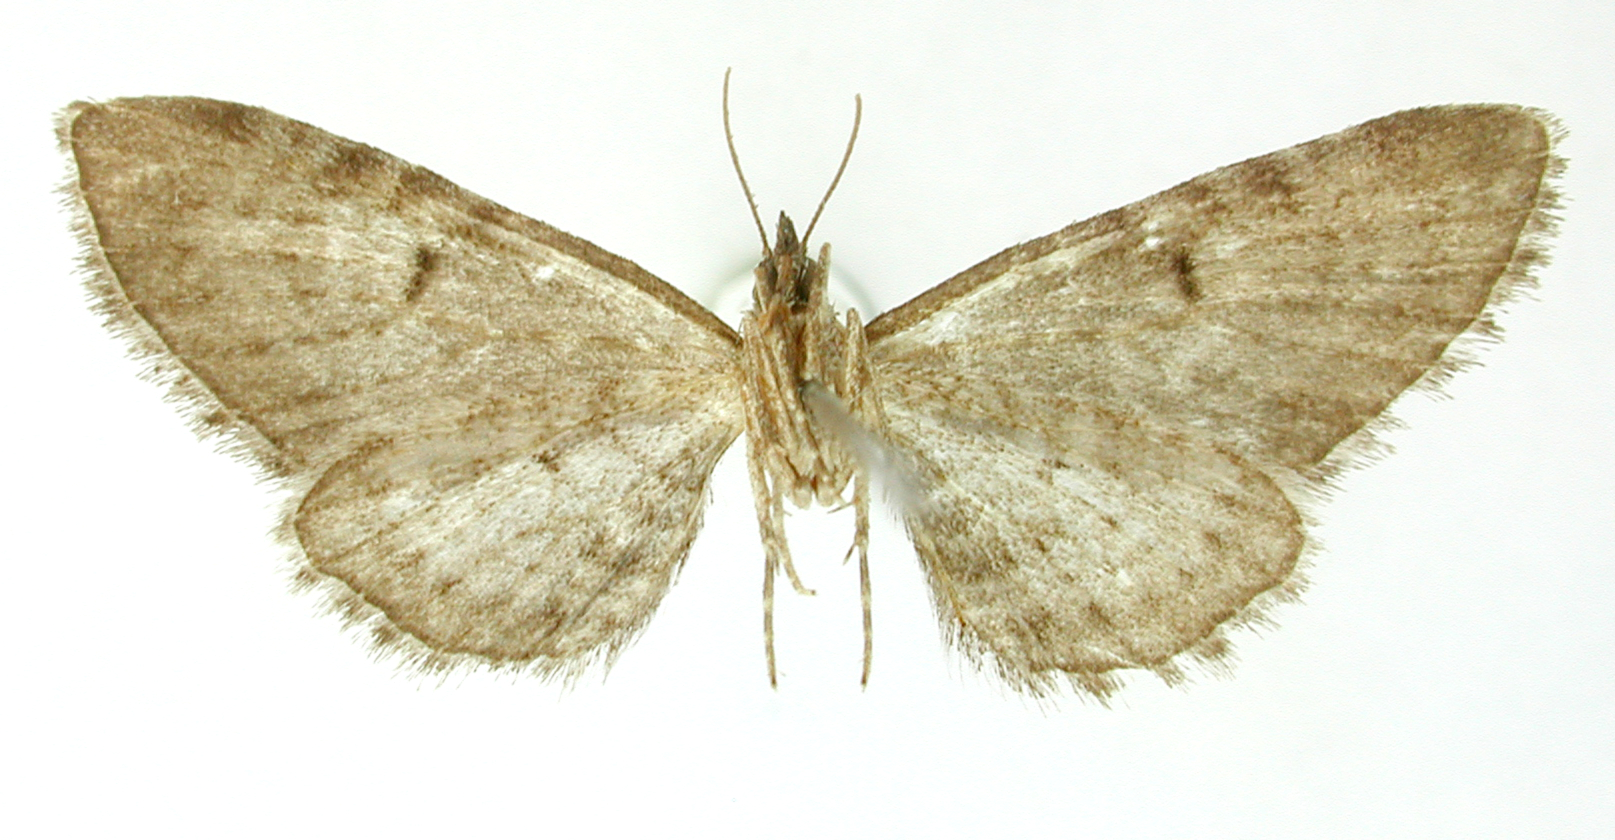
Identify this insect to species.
Tephroclystia chimera
